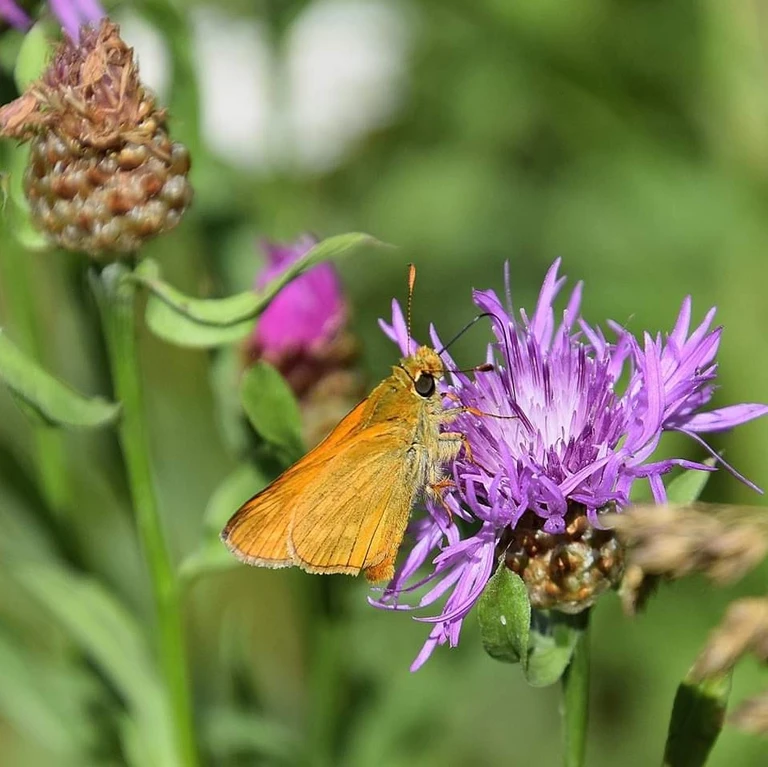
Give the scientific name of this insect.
Ochlodes sylvanus (also Ochlodes venata)
